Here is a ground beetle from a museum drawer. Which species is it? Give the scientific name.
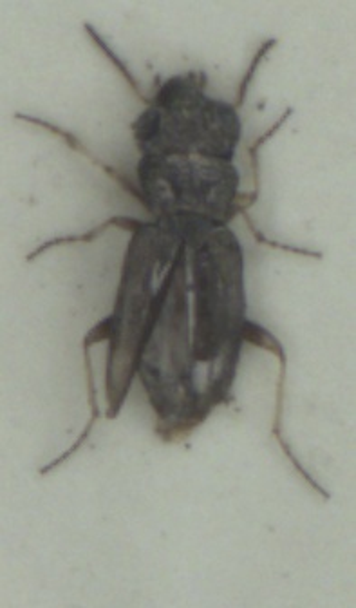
Notiophilus rufipes
